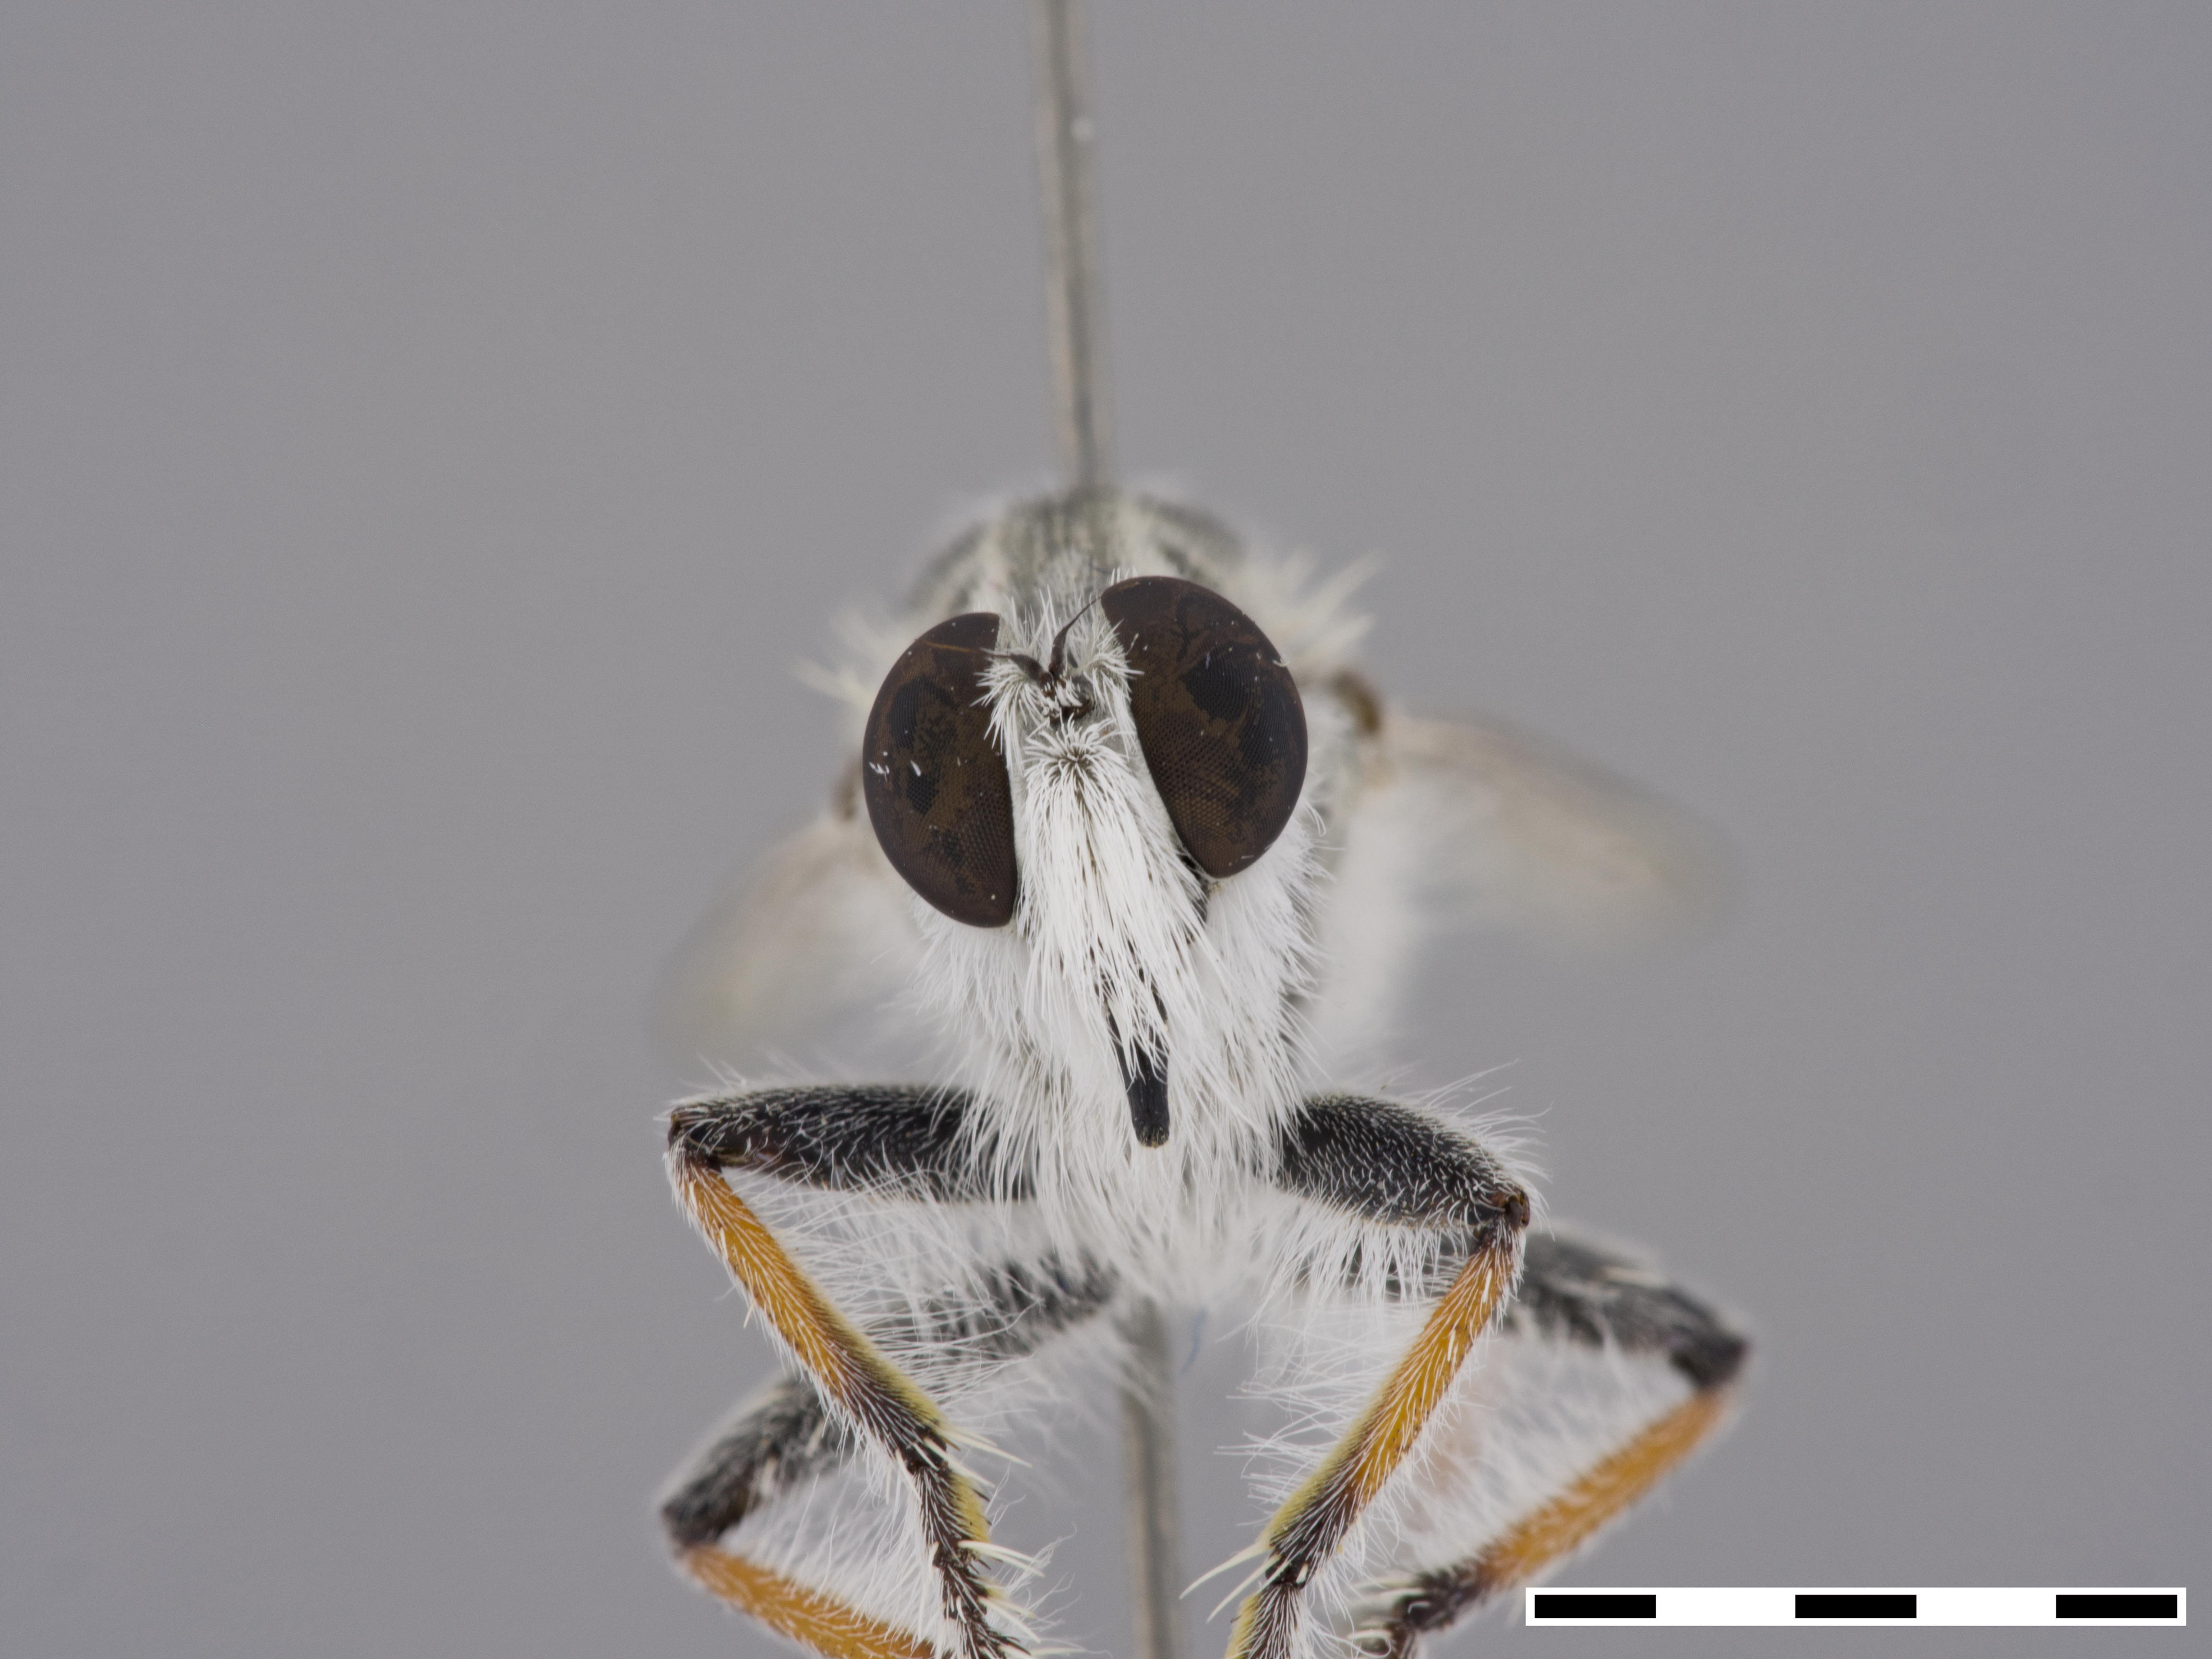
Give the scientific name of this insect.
Albibarbefferia albibarbis
